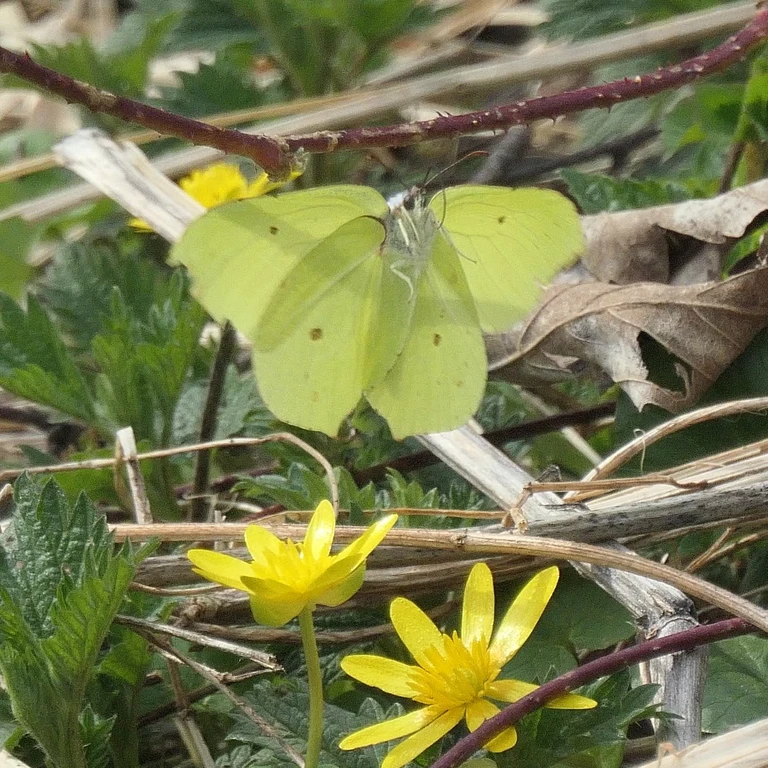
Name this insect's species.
Gonepteryx rhamni
